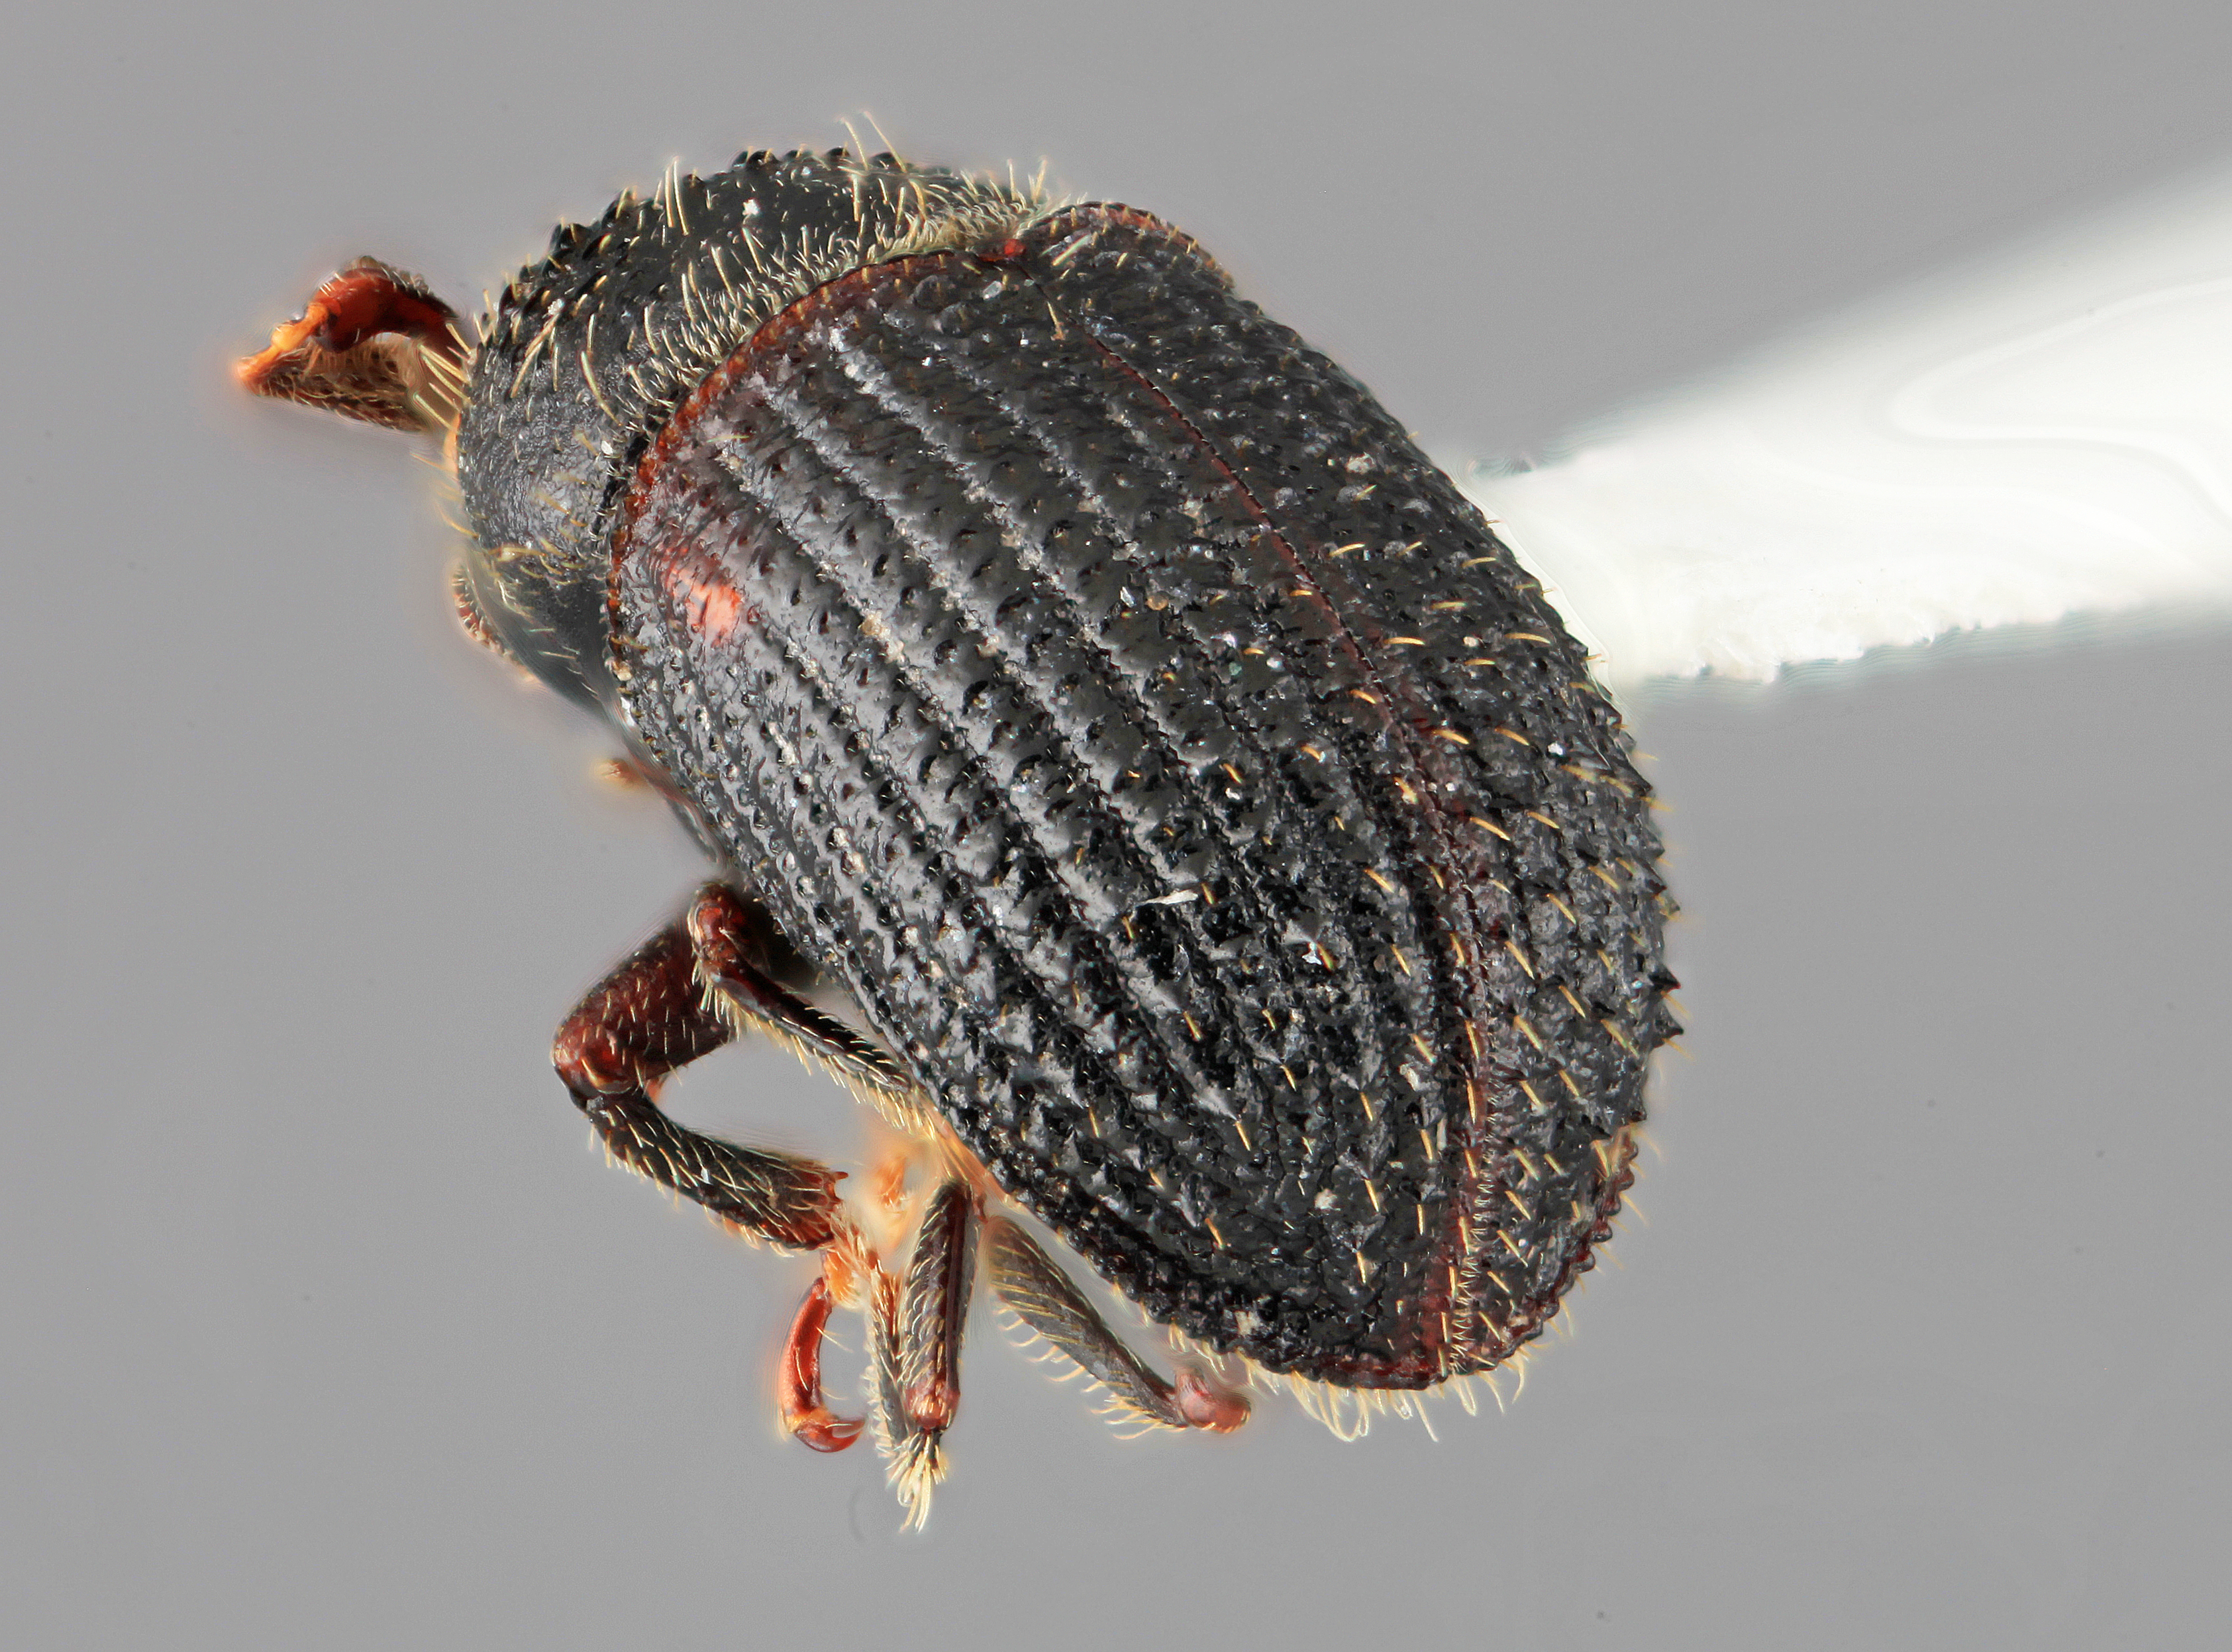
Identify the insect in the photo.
Phloeotribus remorsus
